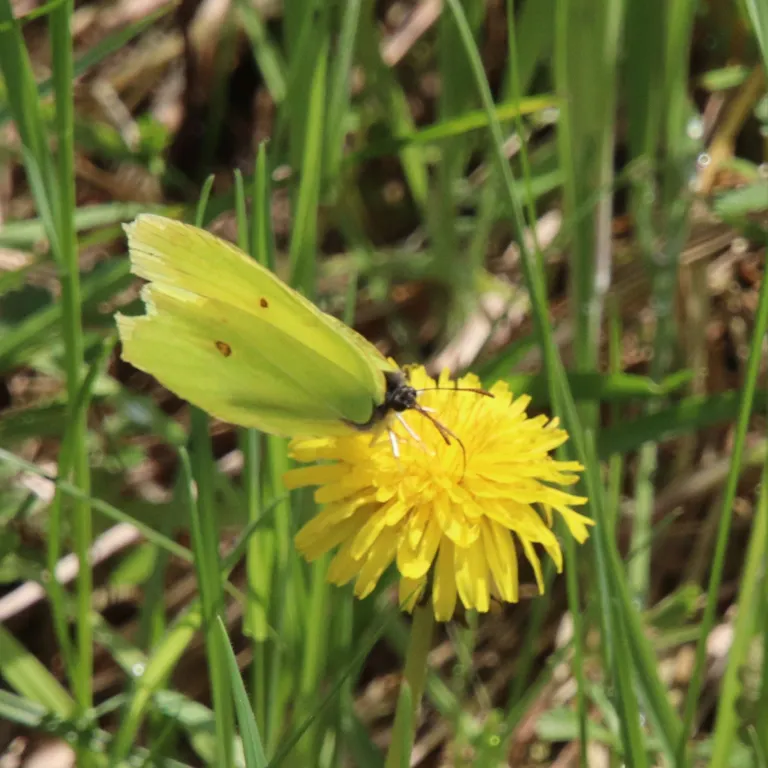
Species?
Gonepteryx rhamni
